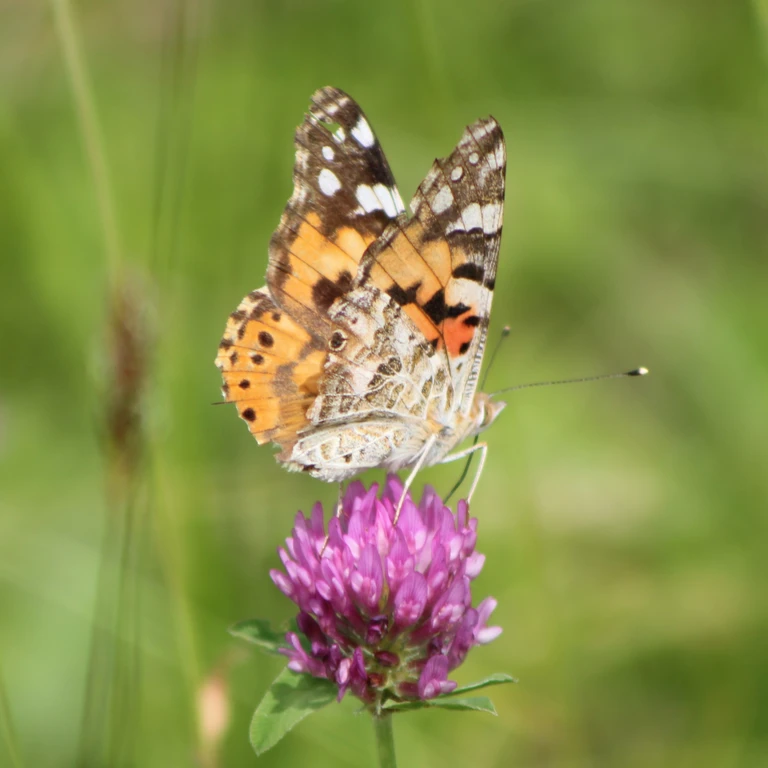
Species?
Vanessa cardui
